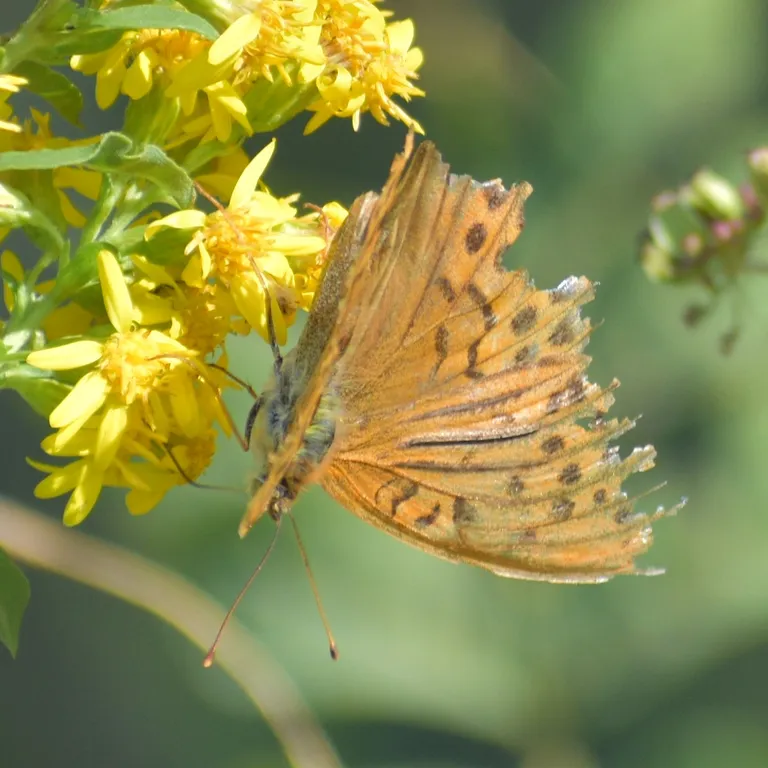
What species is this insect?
Argynnis paphia
